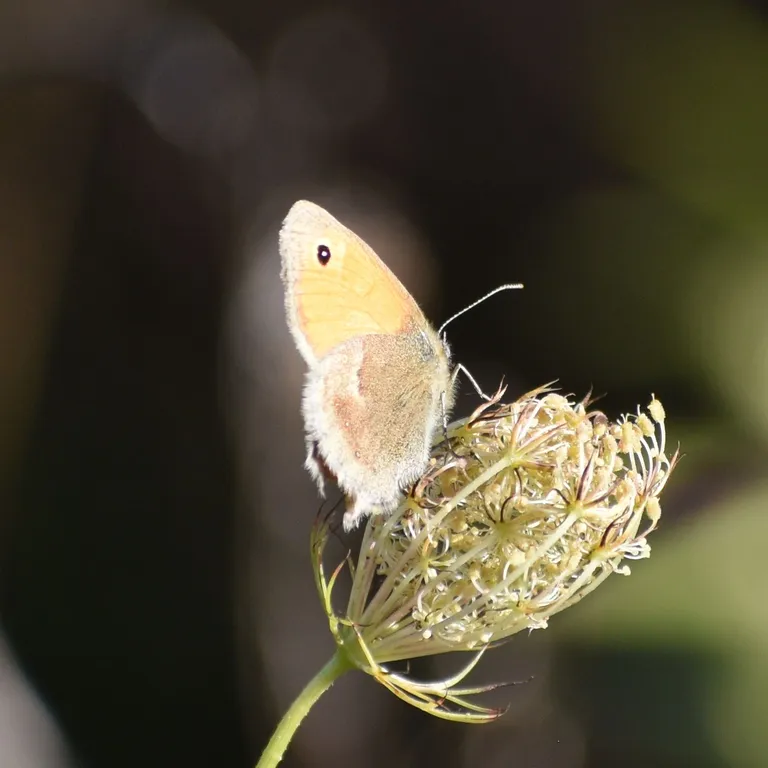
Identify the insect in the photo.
Coenonympha pamphilus
